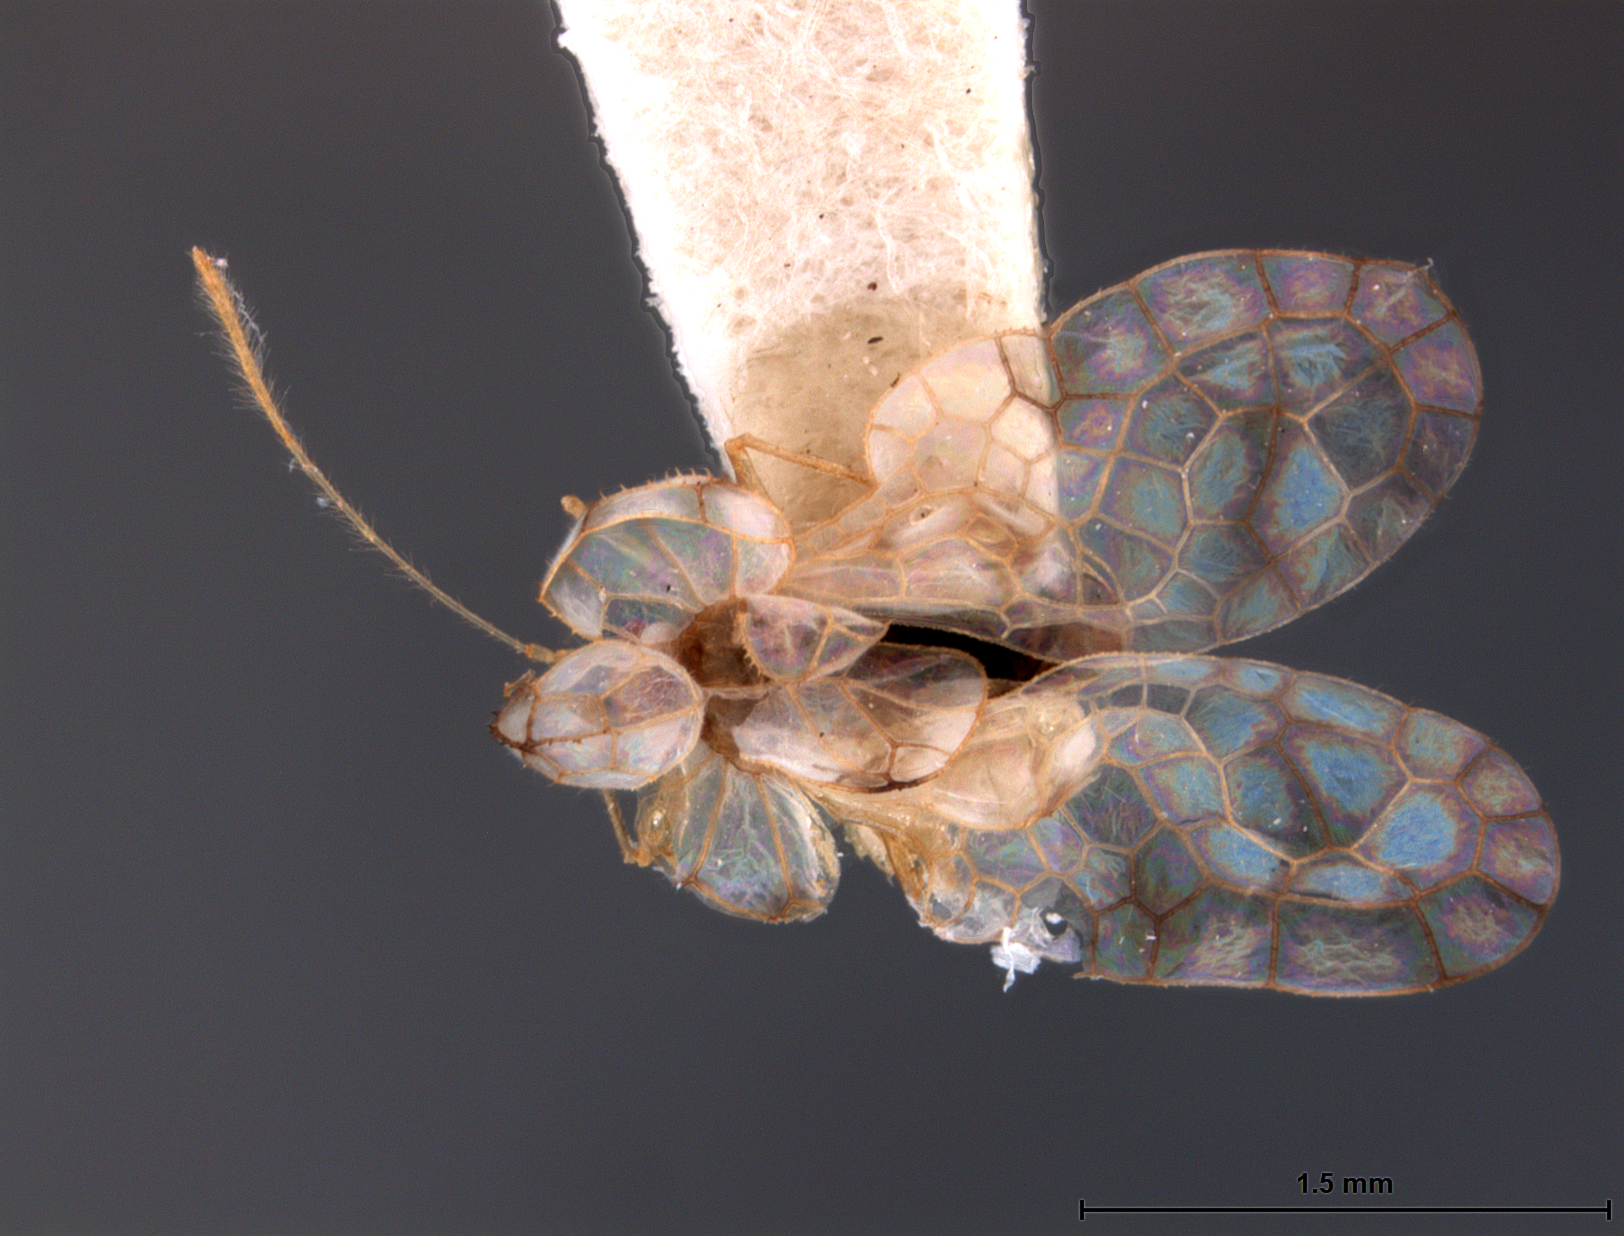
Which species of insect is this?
Dulinius kraussi
